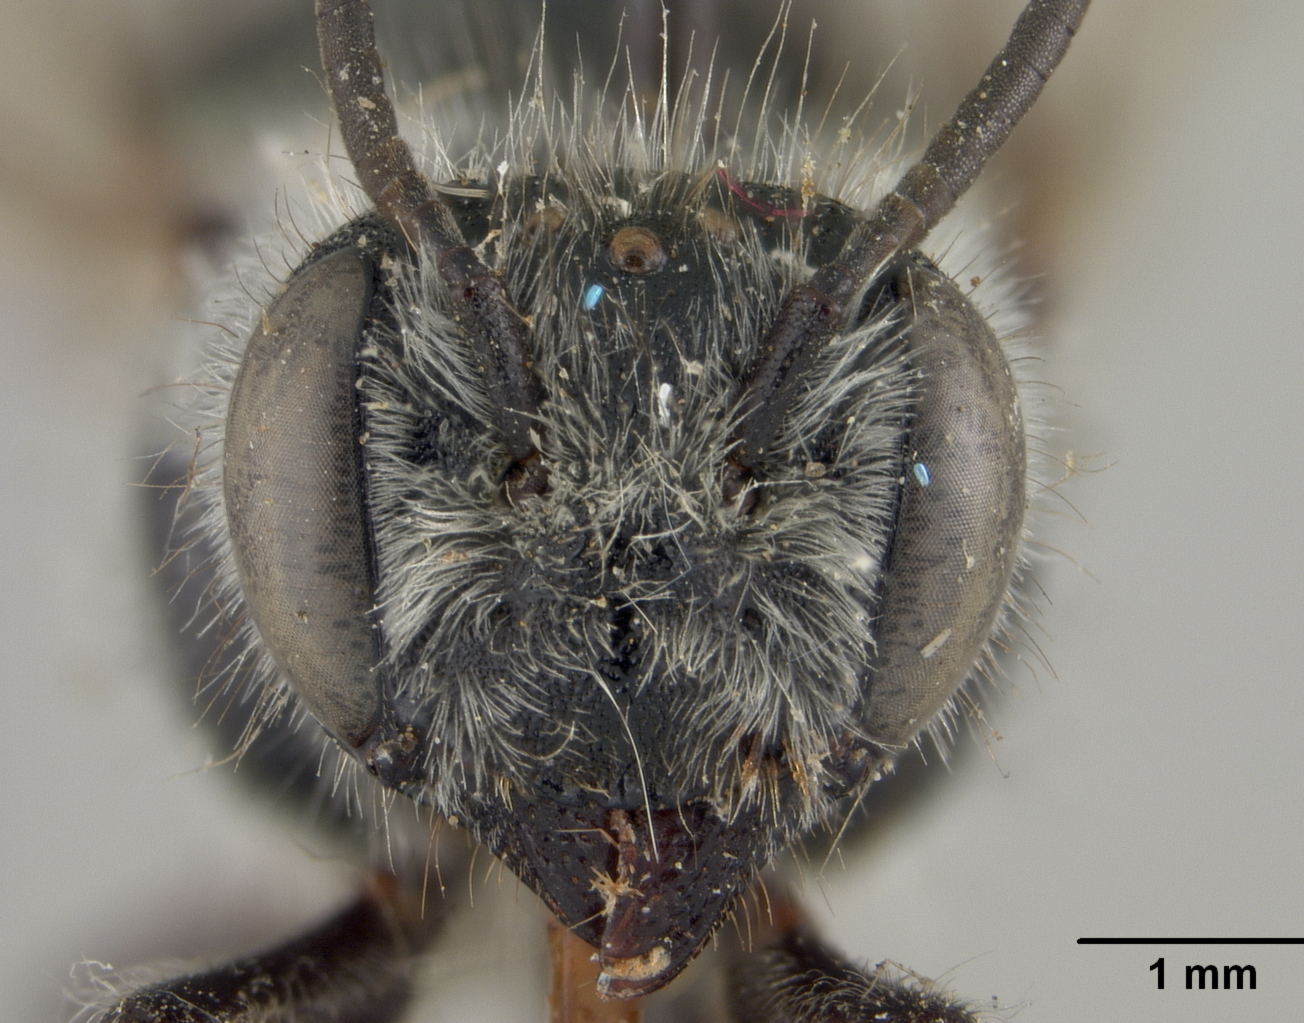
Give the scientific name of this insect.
Megachile rupshuensis
